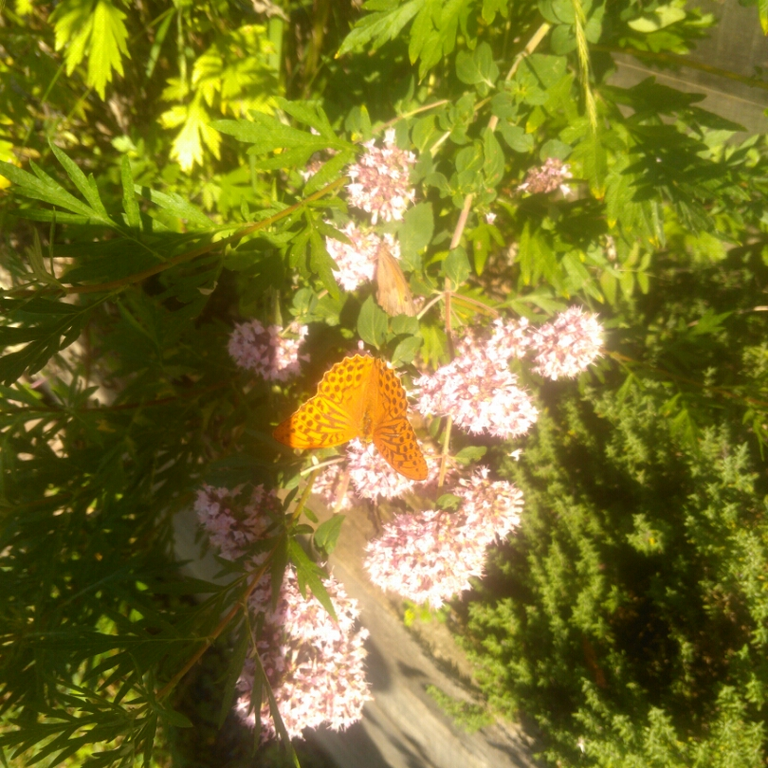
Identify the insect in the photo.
Argynnis paphia
